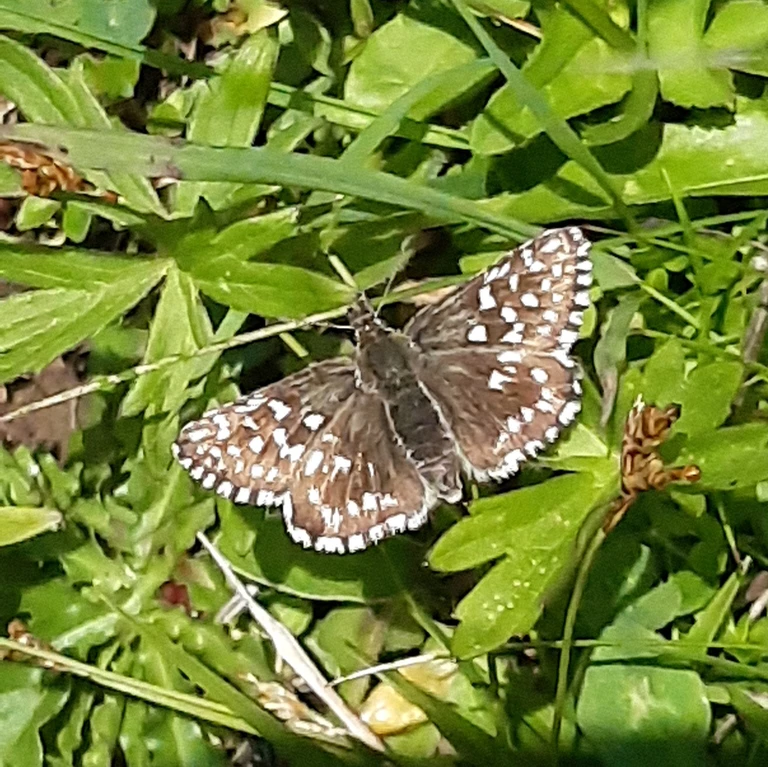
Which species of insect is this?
Pyrgus malvae
